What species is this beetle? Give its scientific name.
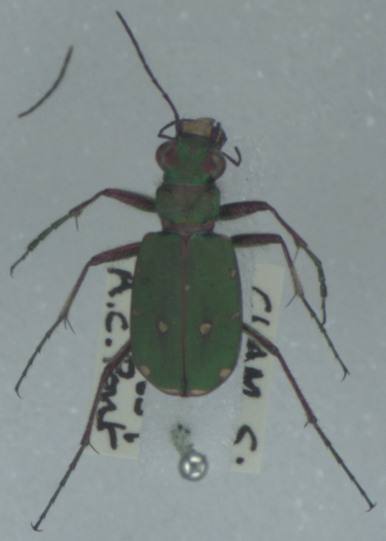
Cicindela campestris
